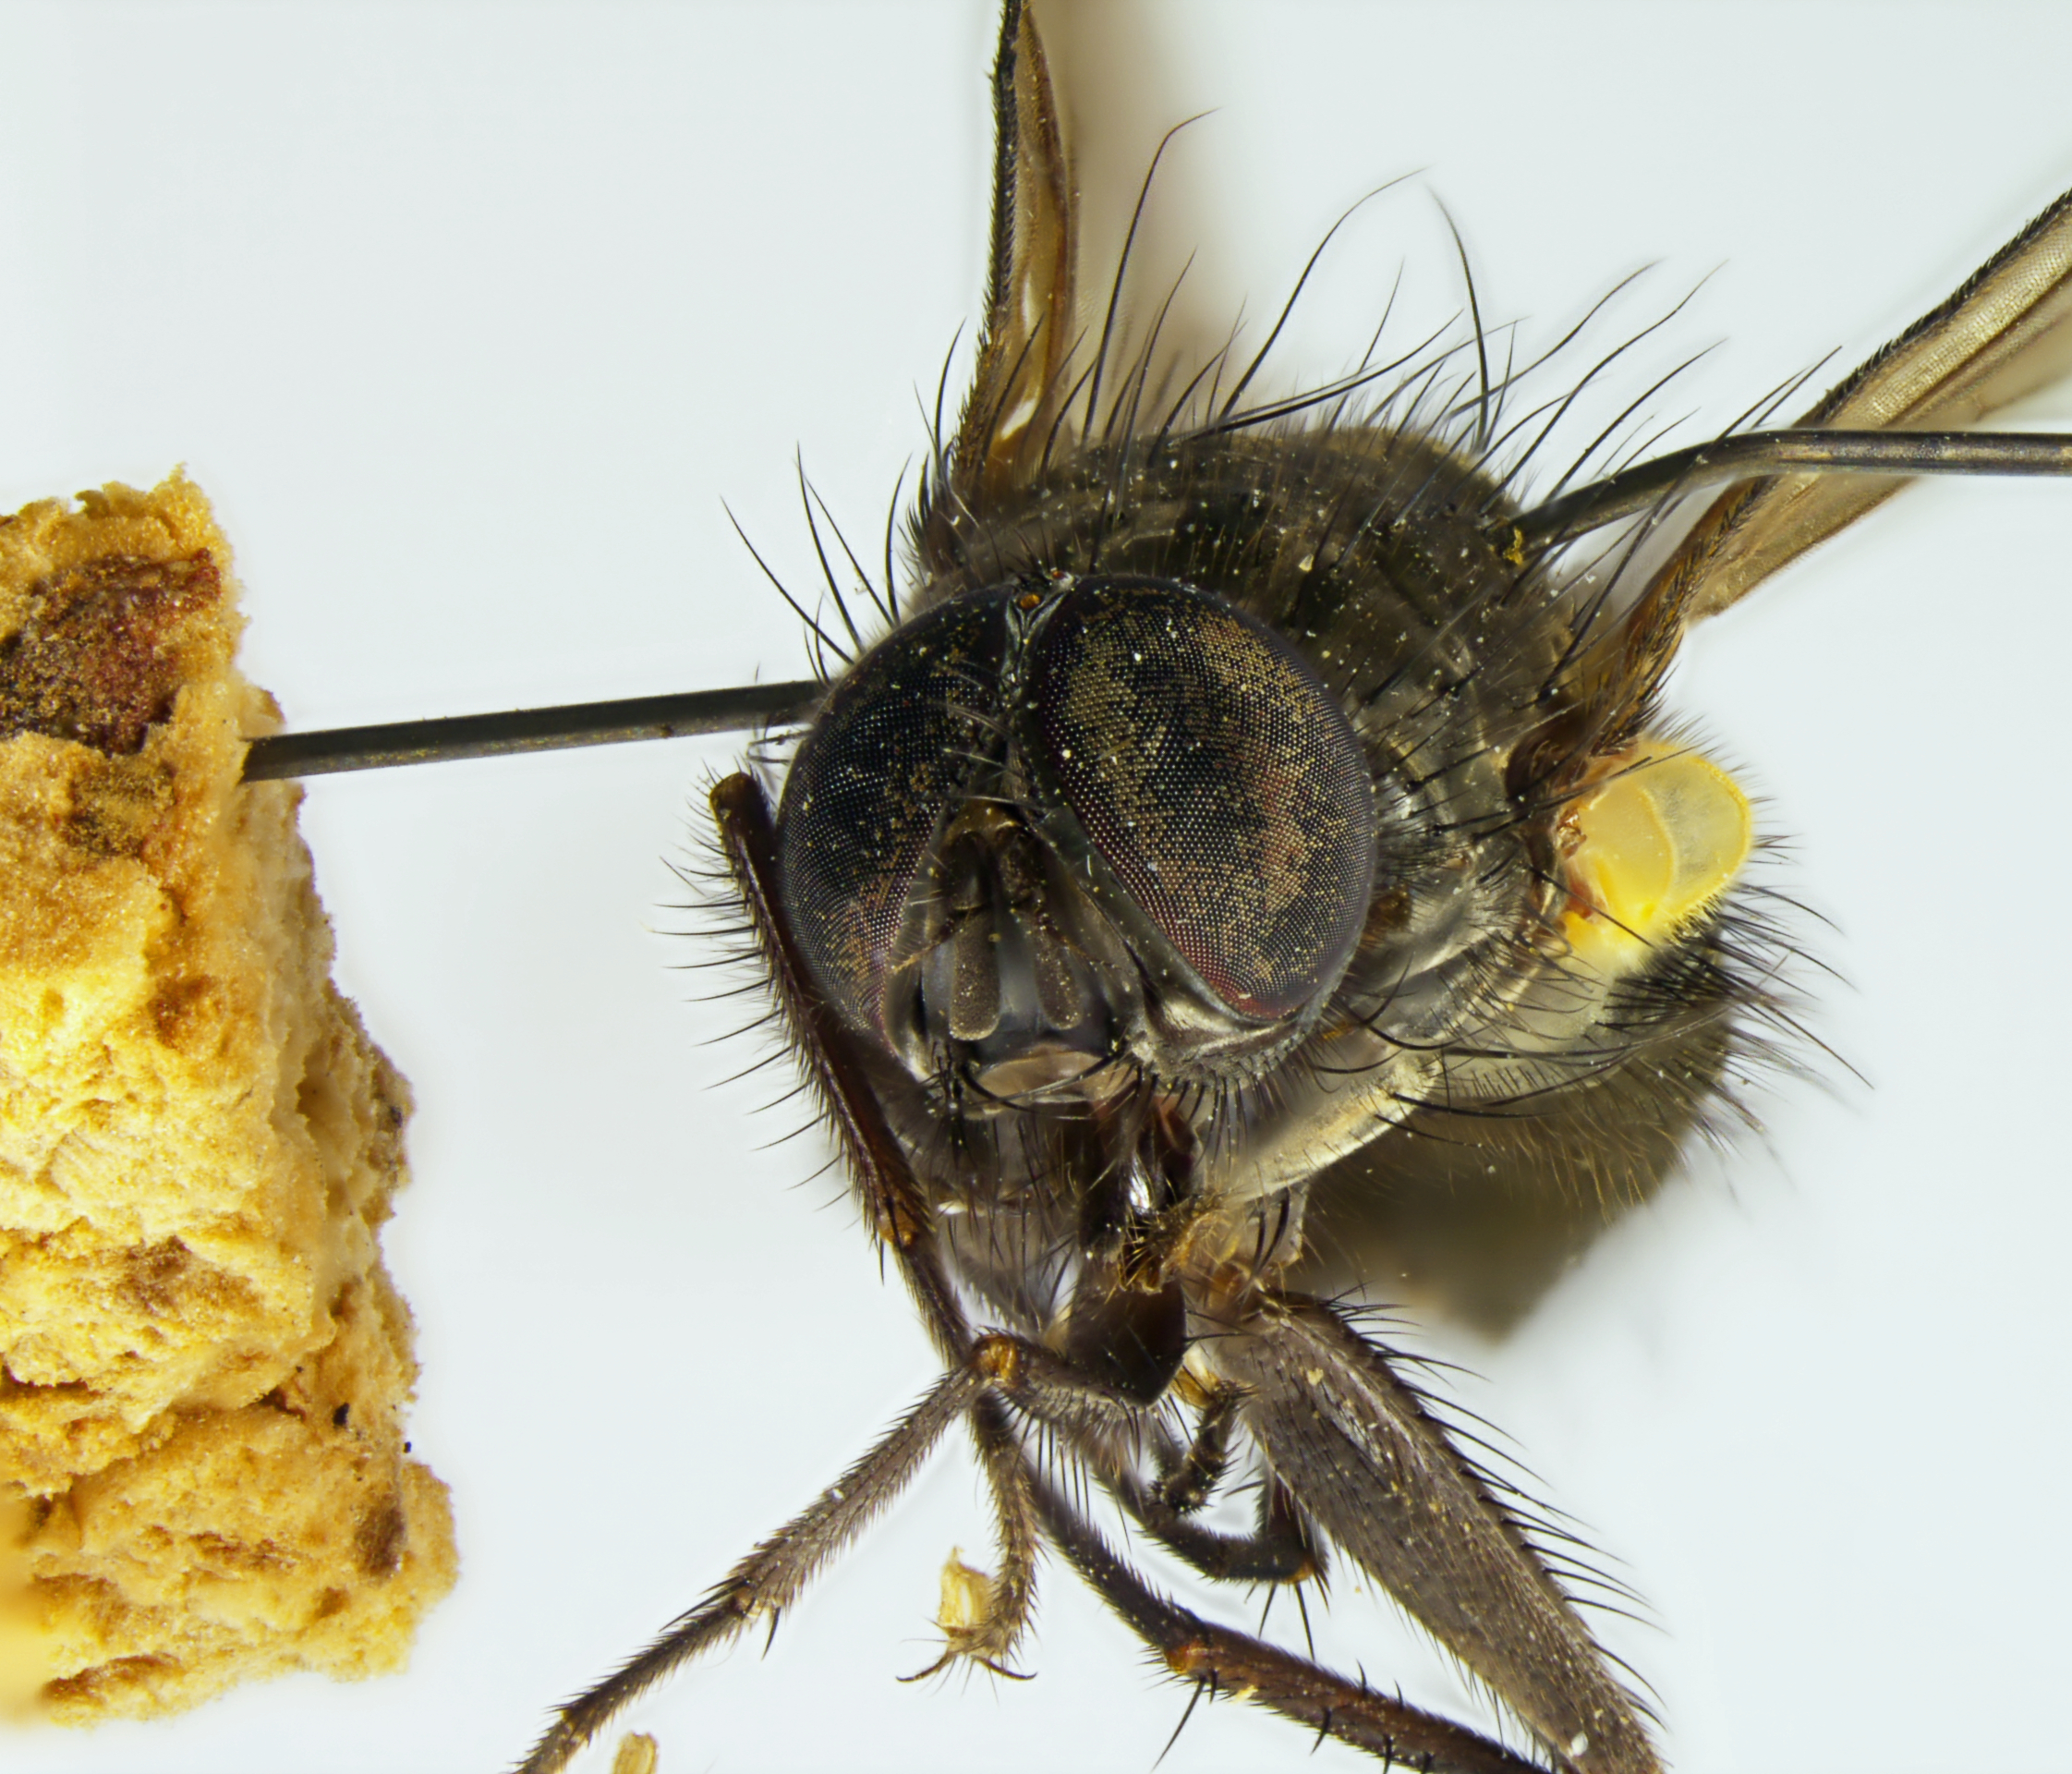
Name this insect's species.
Mydaea pseudonubila
